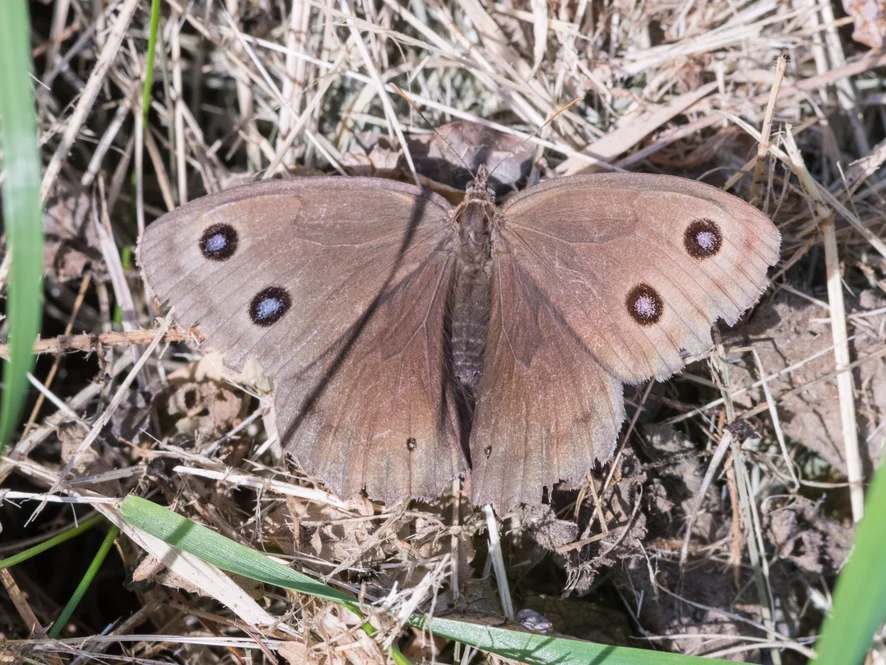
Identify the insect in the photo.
Minois dryas
